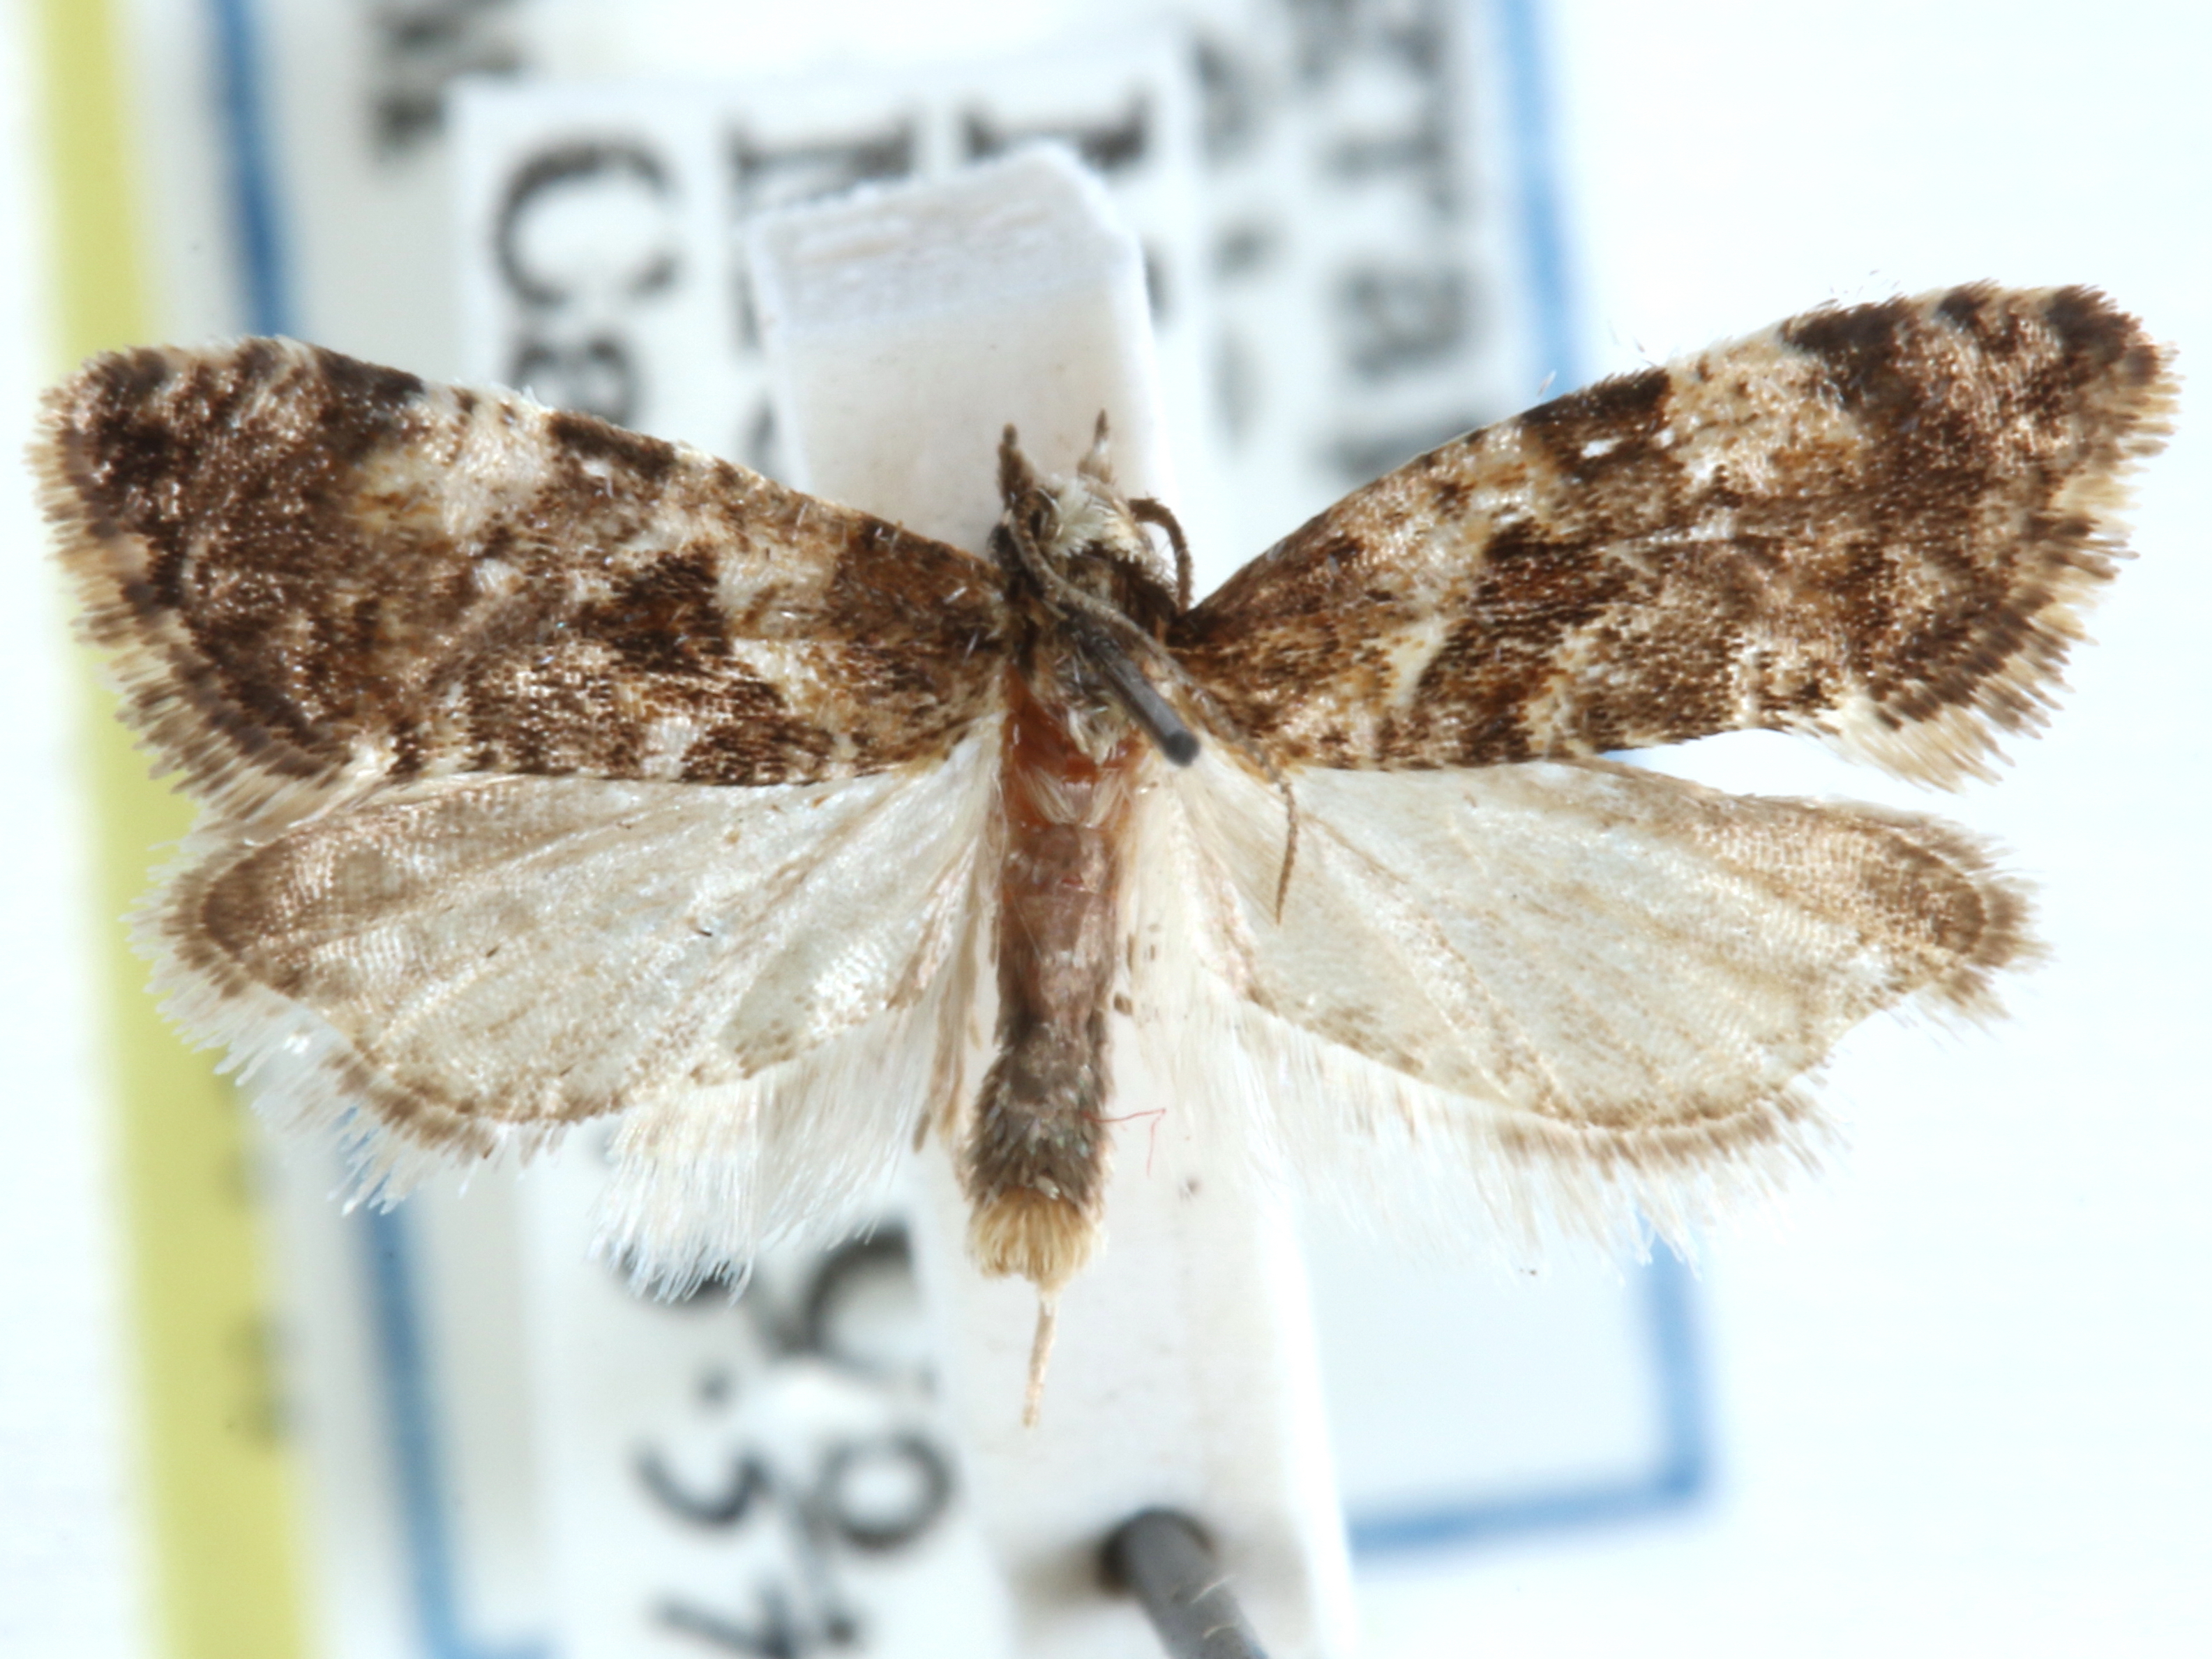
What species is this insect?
Saphenista nomonana
